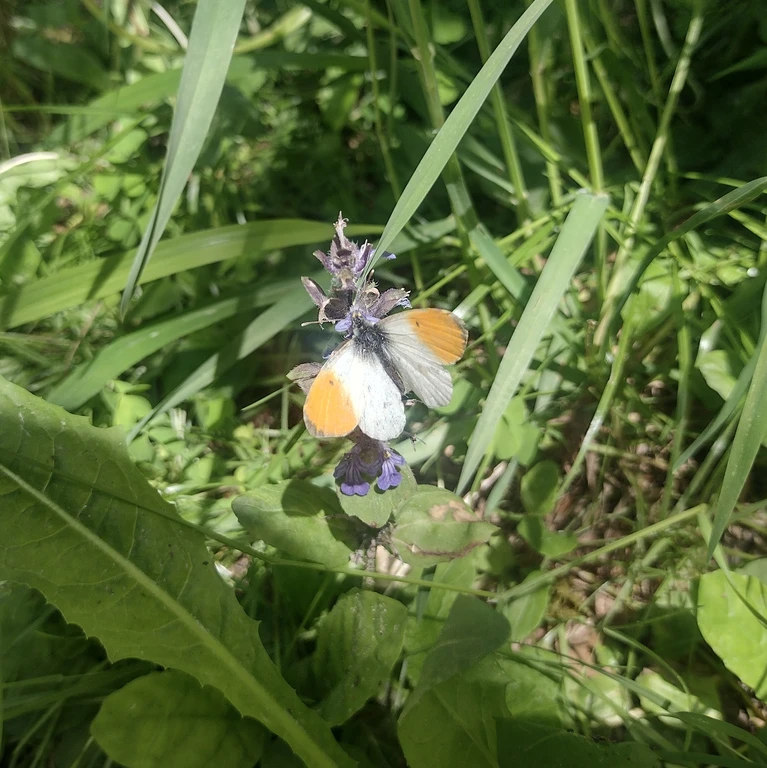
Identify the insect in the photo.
Anthocharis cardamines
